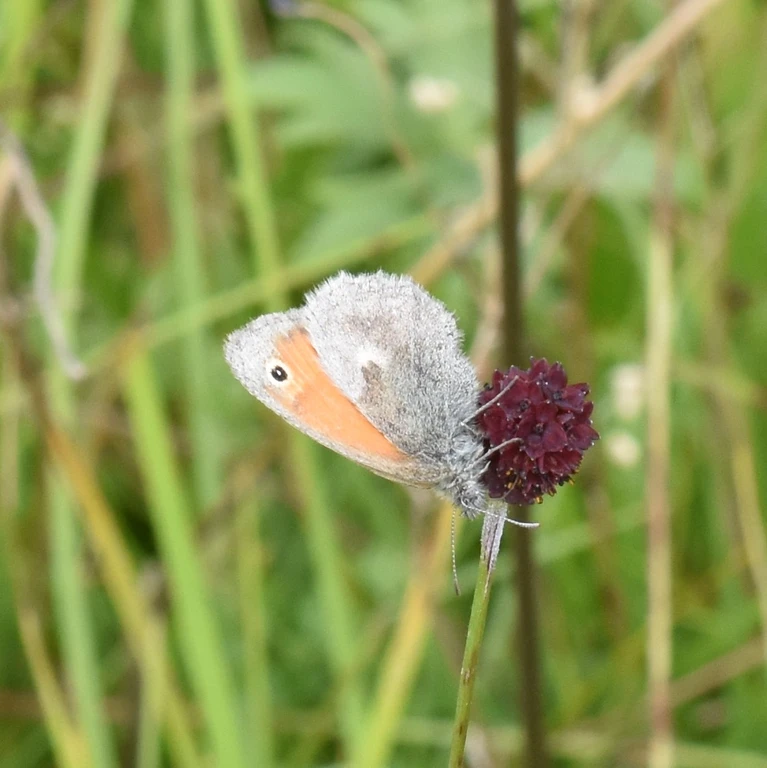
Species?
Coenonympha pamphilus
